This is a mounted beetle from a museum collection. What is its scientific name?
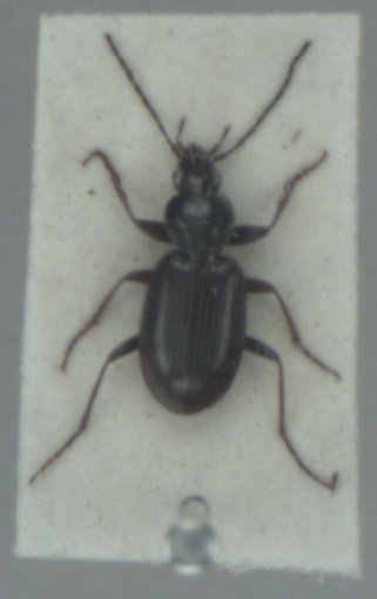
Agonum fuliginosum
